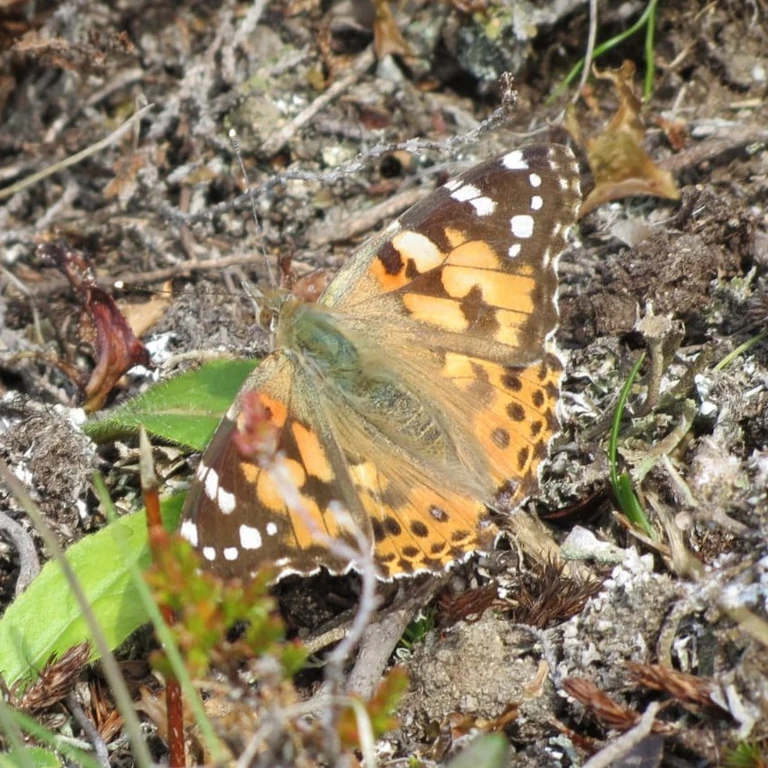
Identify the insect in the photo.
Vanessa cardui
